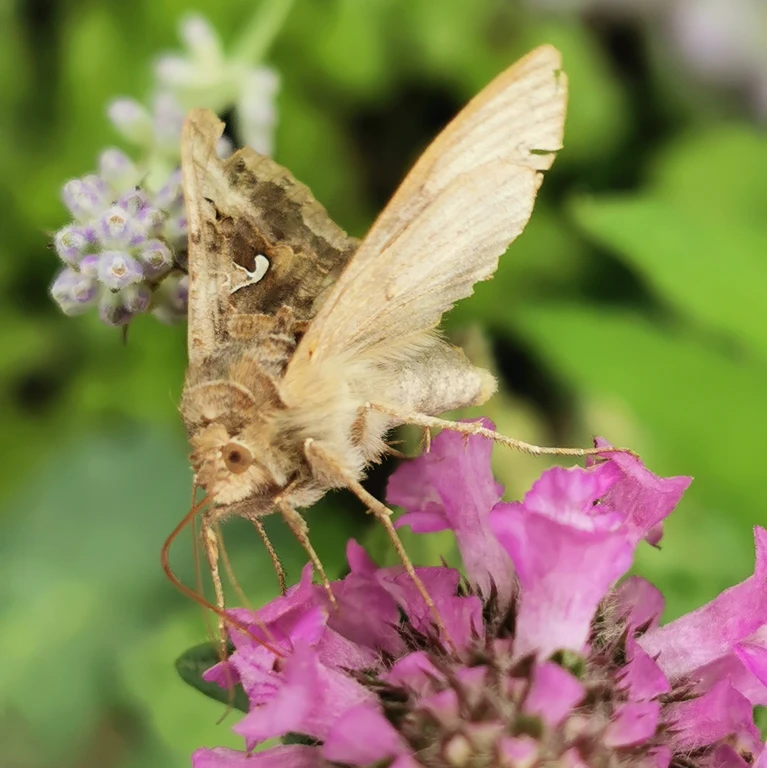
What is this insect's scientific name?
Autographa gamma
